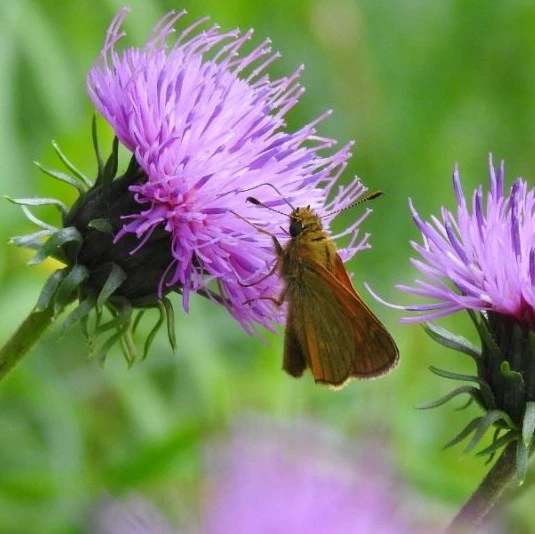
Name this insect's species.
Ochlodes sylvanus (also Ochlodes venata)
